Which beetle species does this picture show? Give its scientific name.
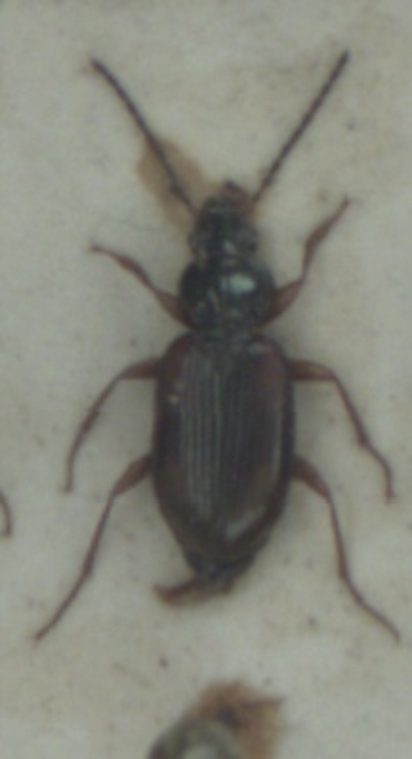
Bembidion tetracolum
